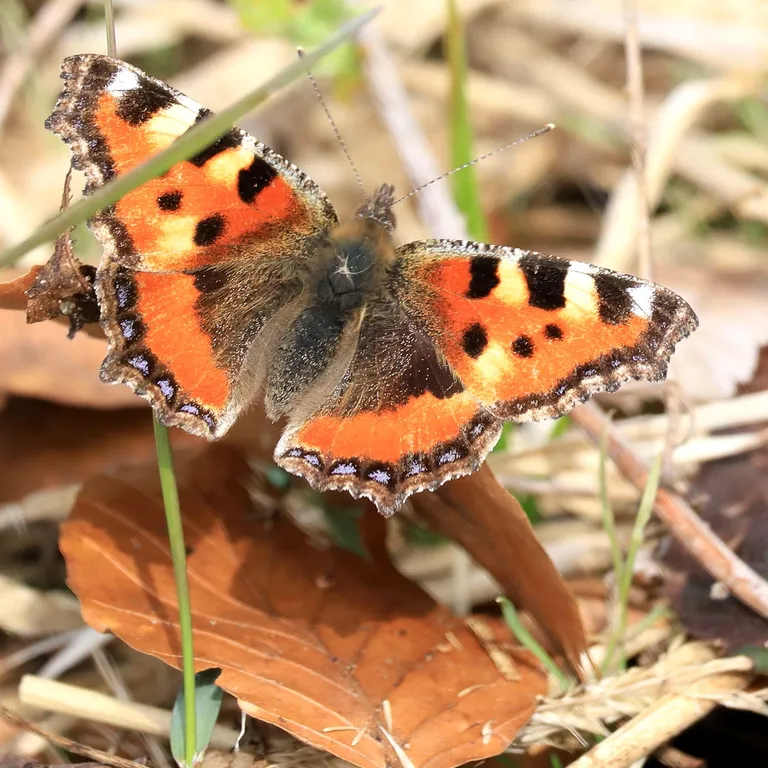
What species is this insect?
Aglais urticae
